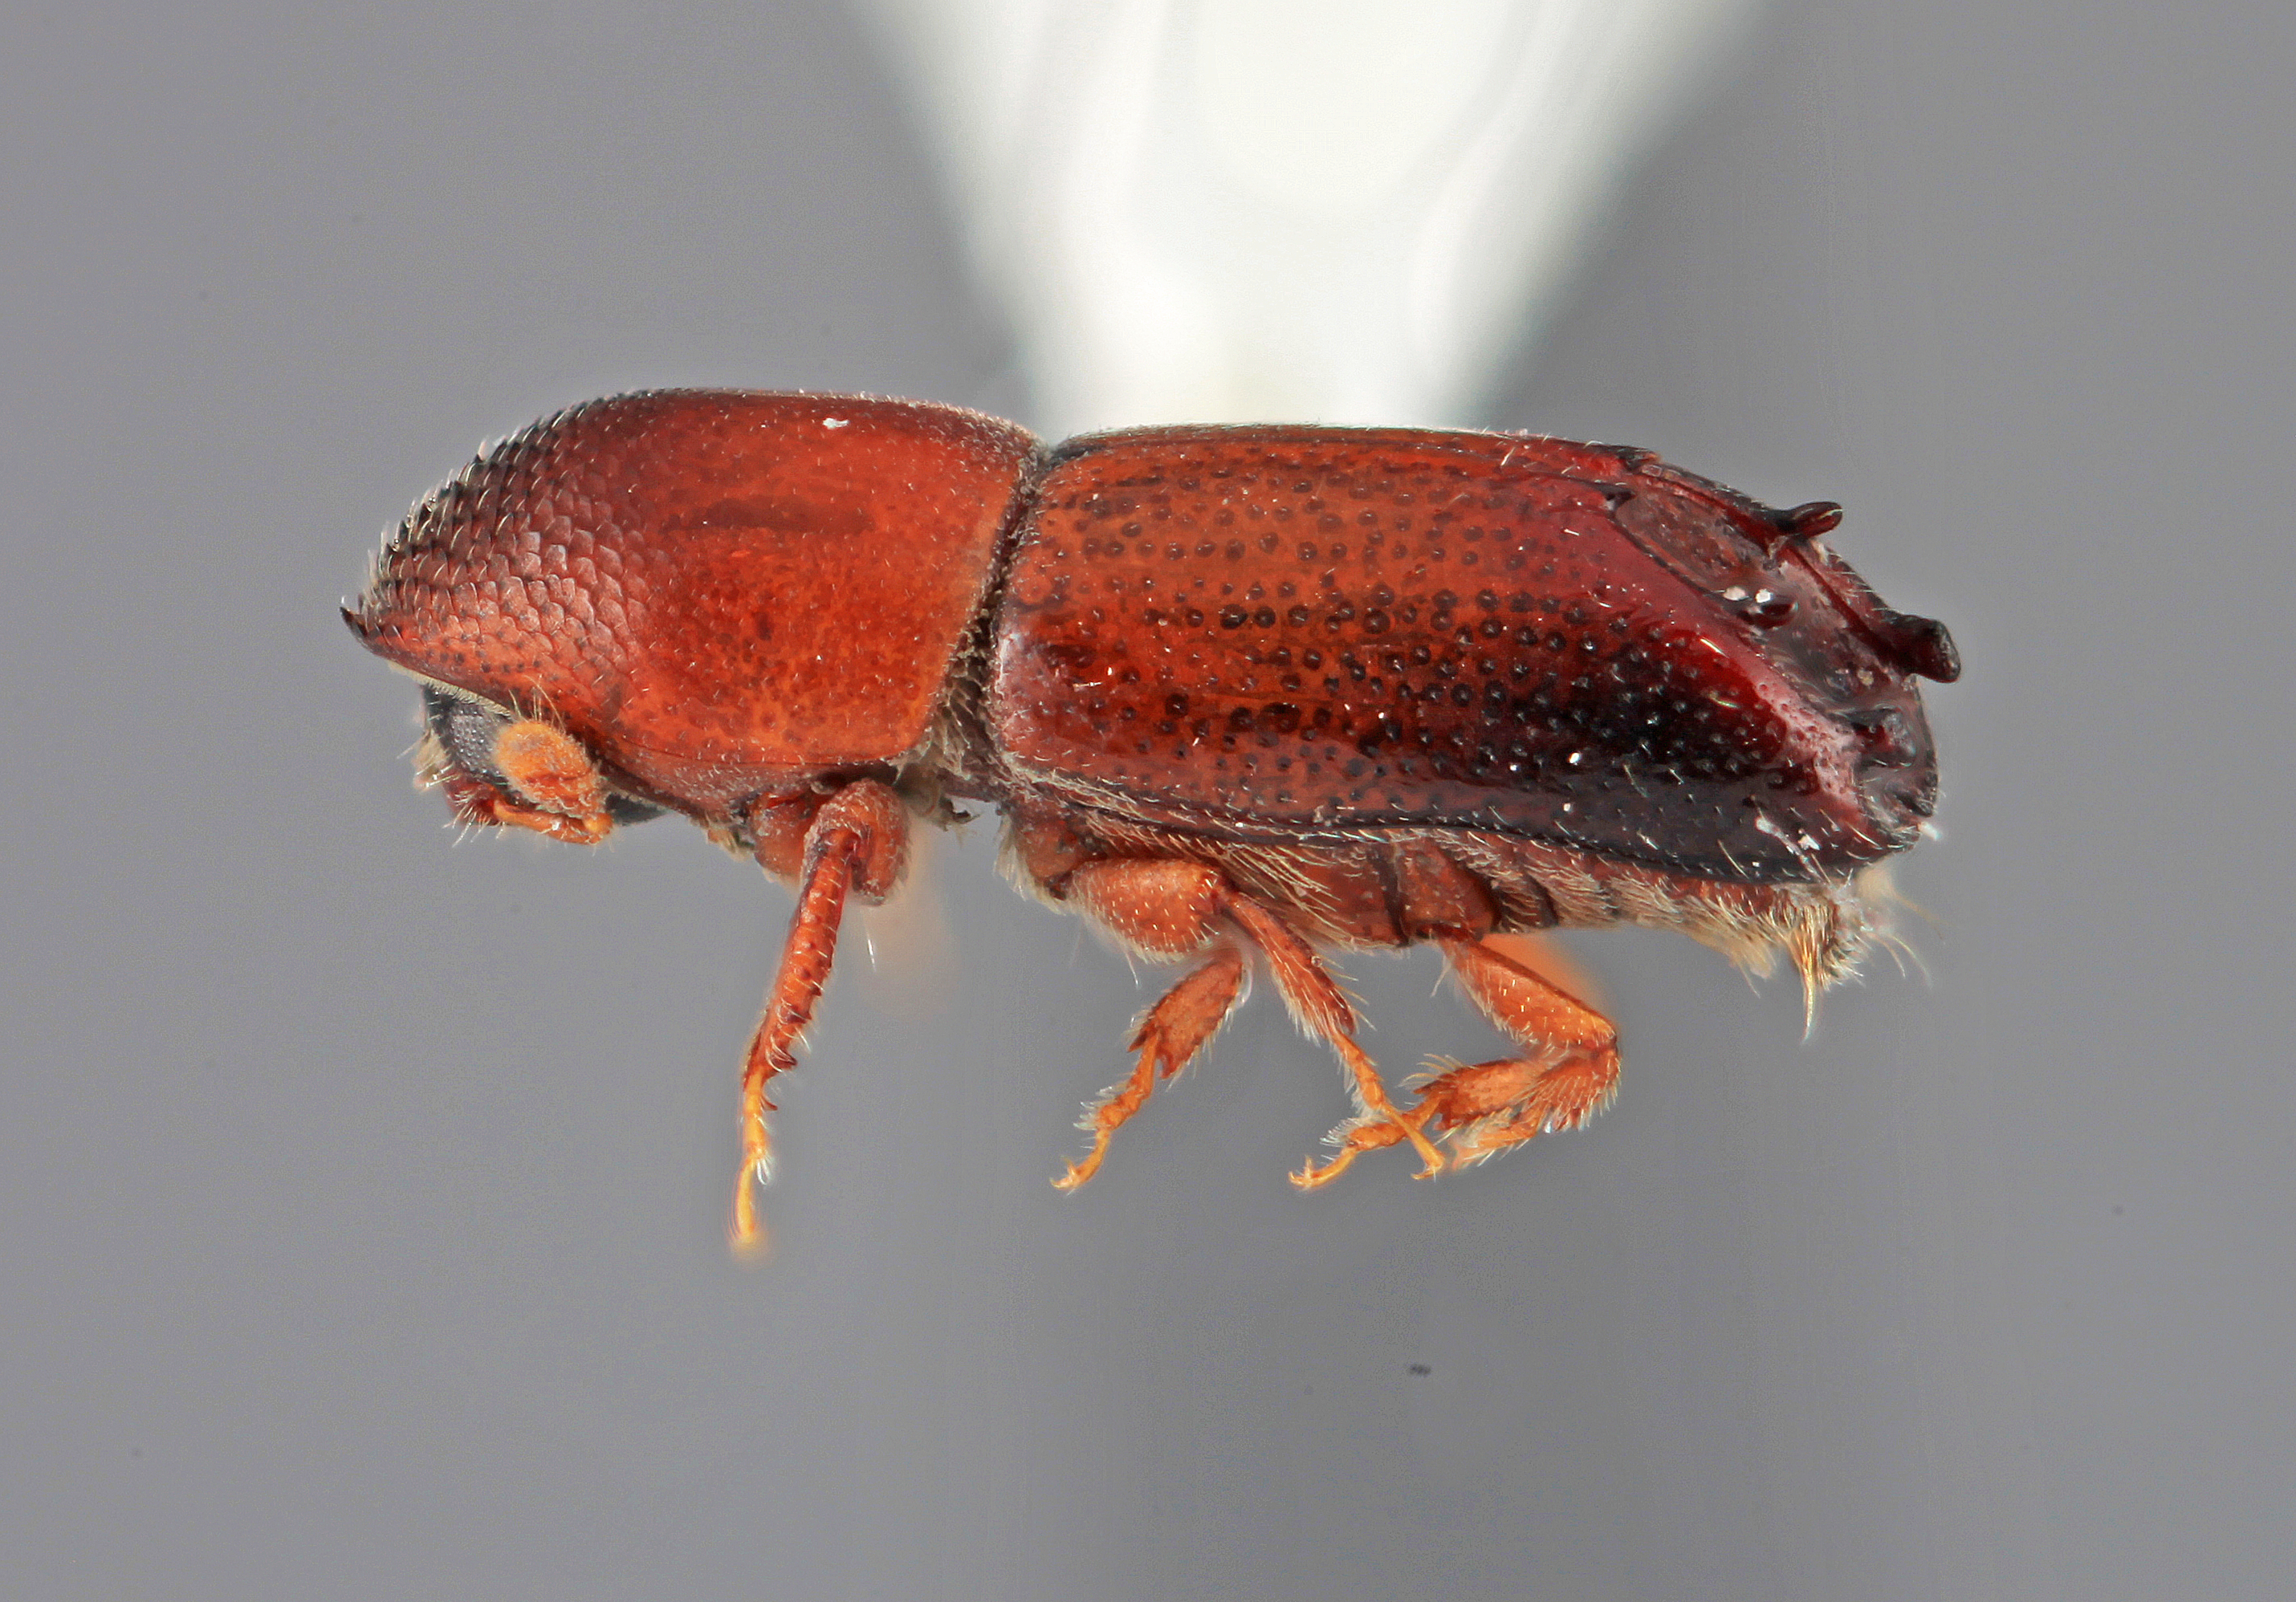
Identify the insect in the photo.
Tricolus abacis
